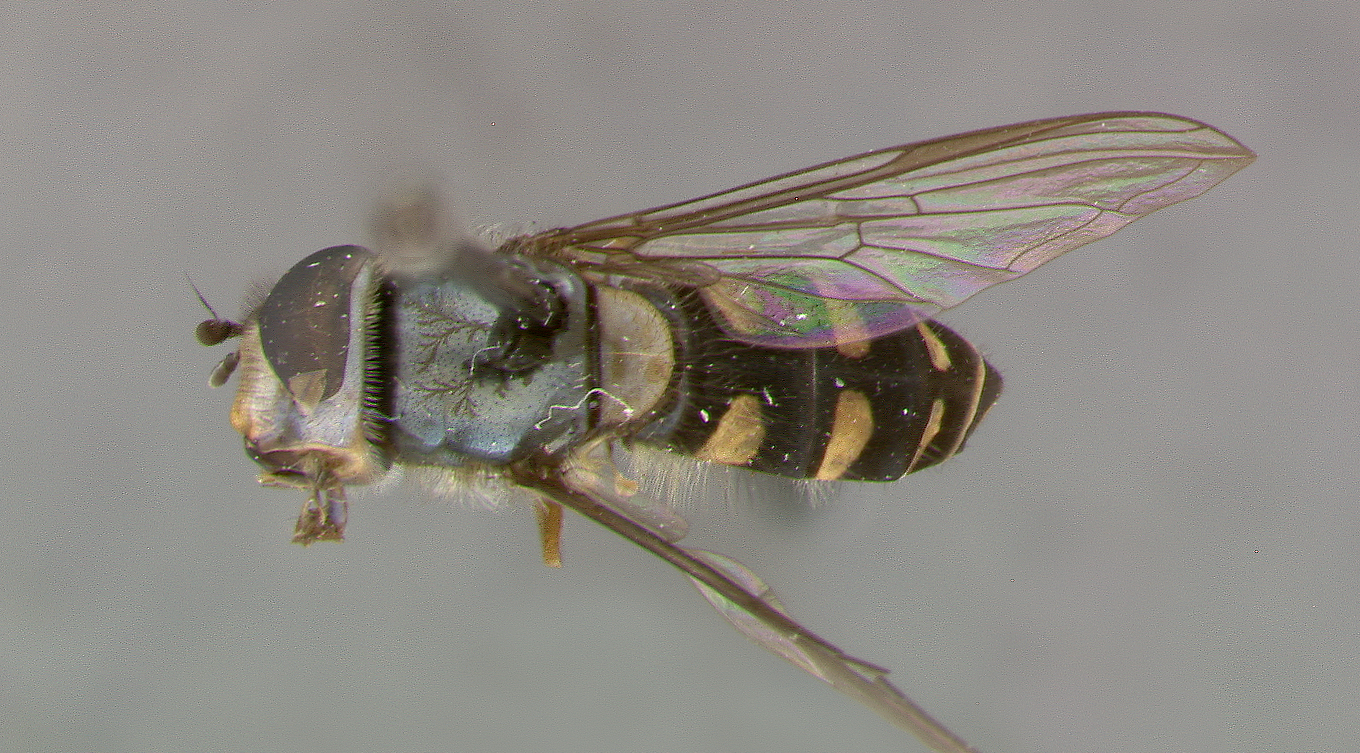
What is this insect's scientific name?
Stenosyrphus subfasciata
